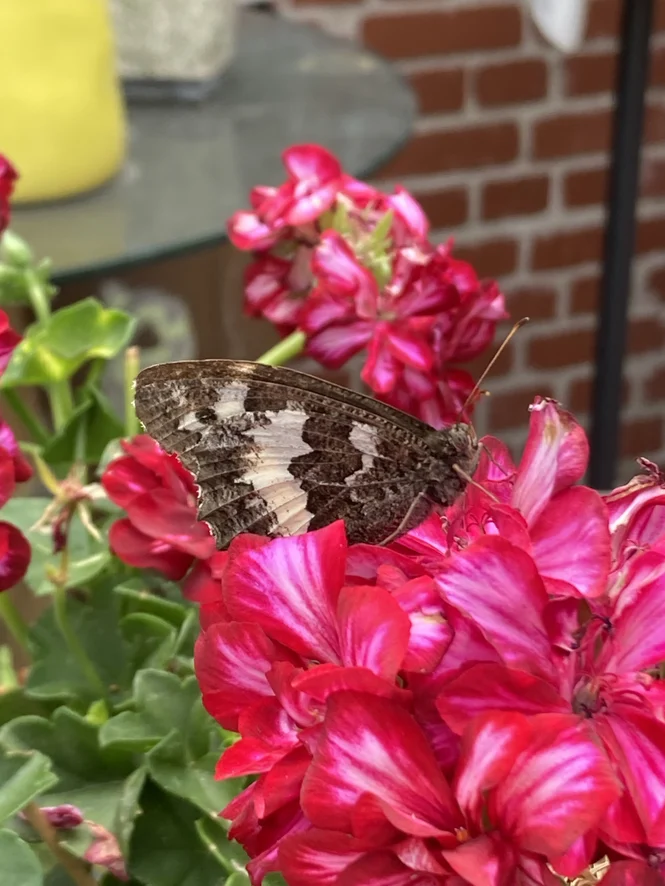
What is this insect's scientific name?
Brintesia circe
